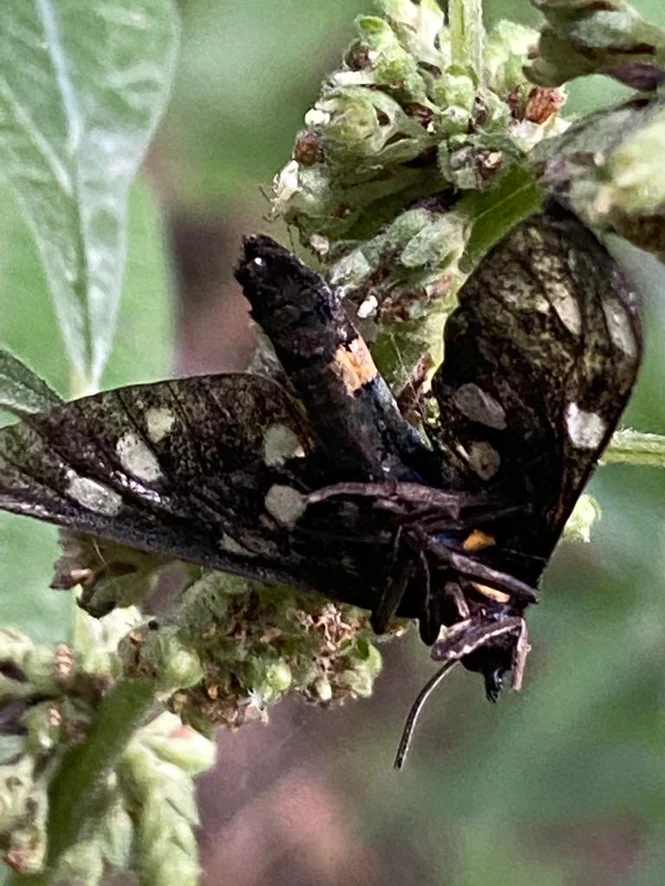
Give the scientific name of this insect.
Amata phegea
